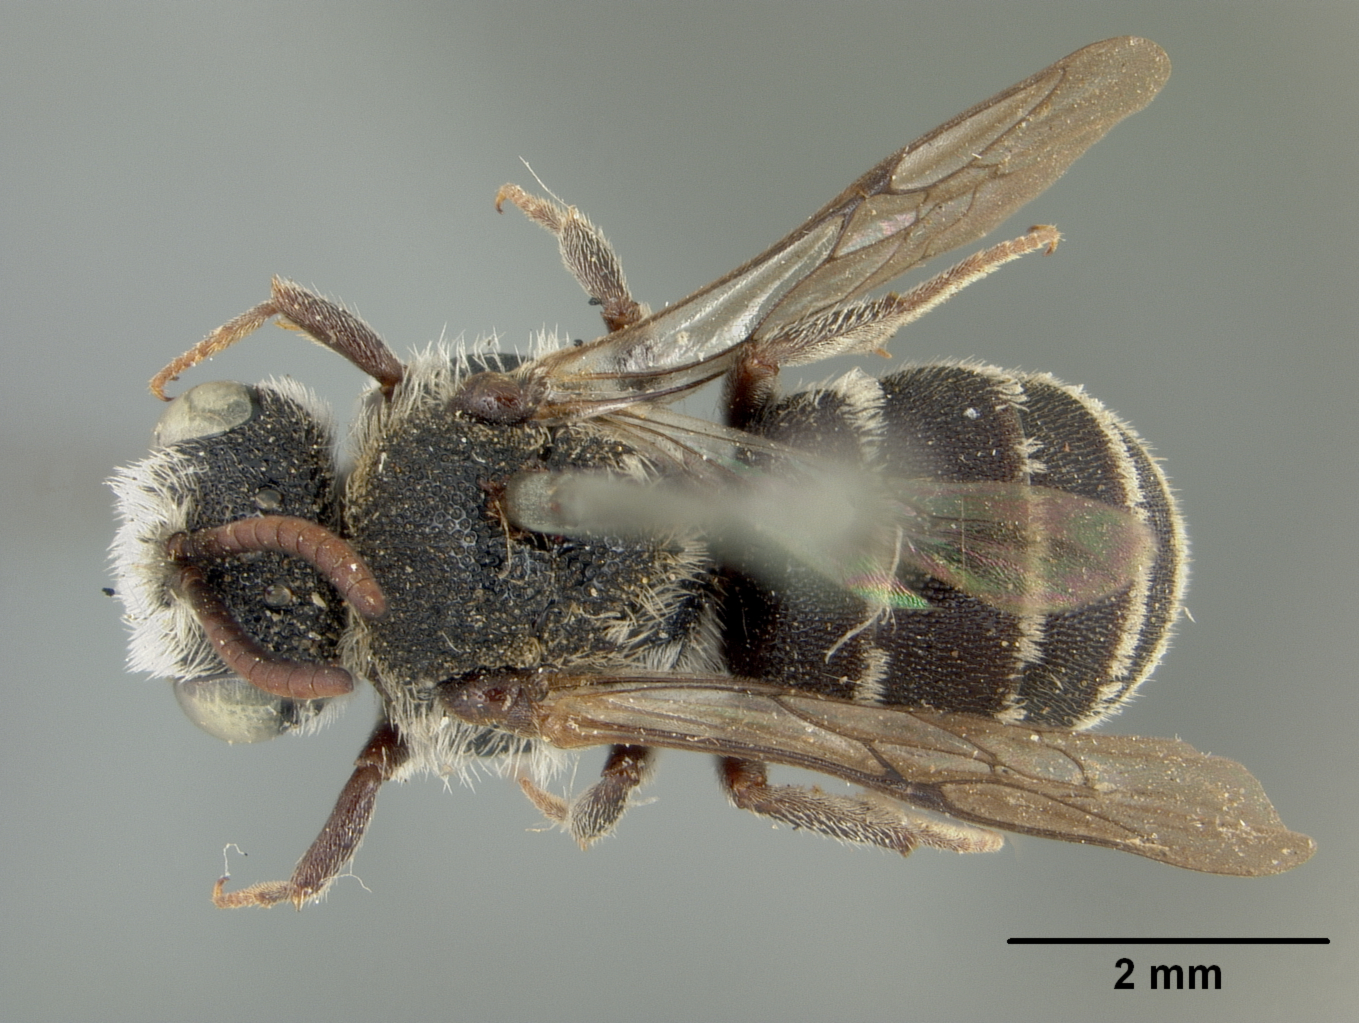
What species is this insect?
Dioxys pomonae
